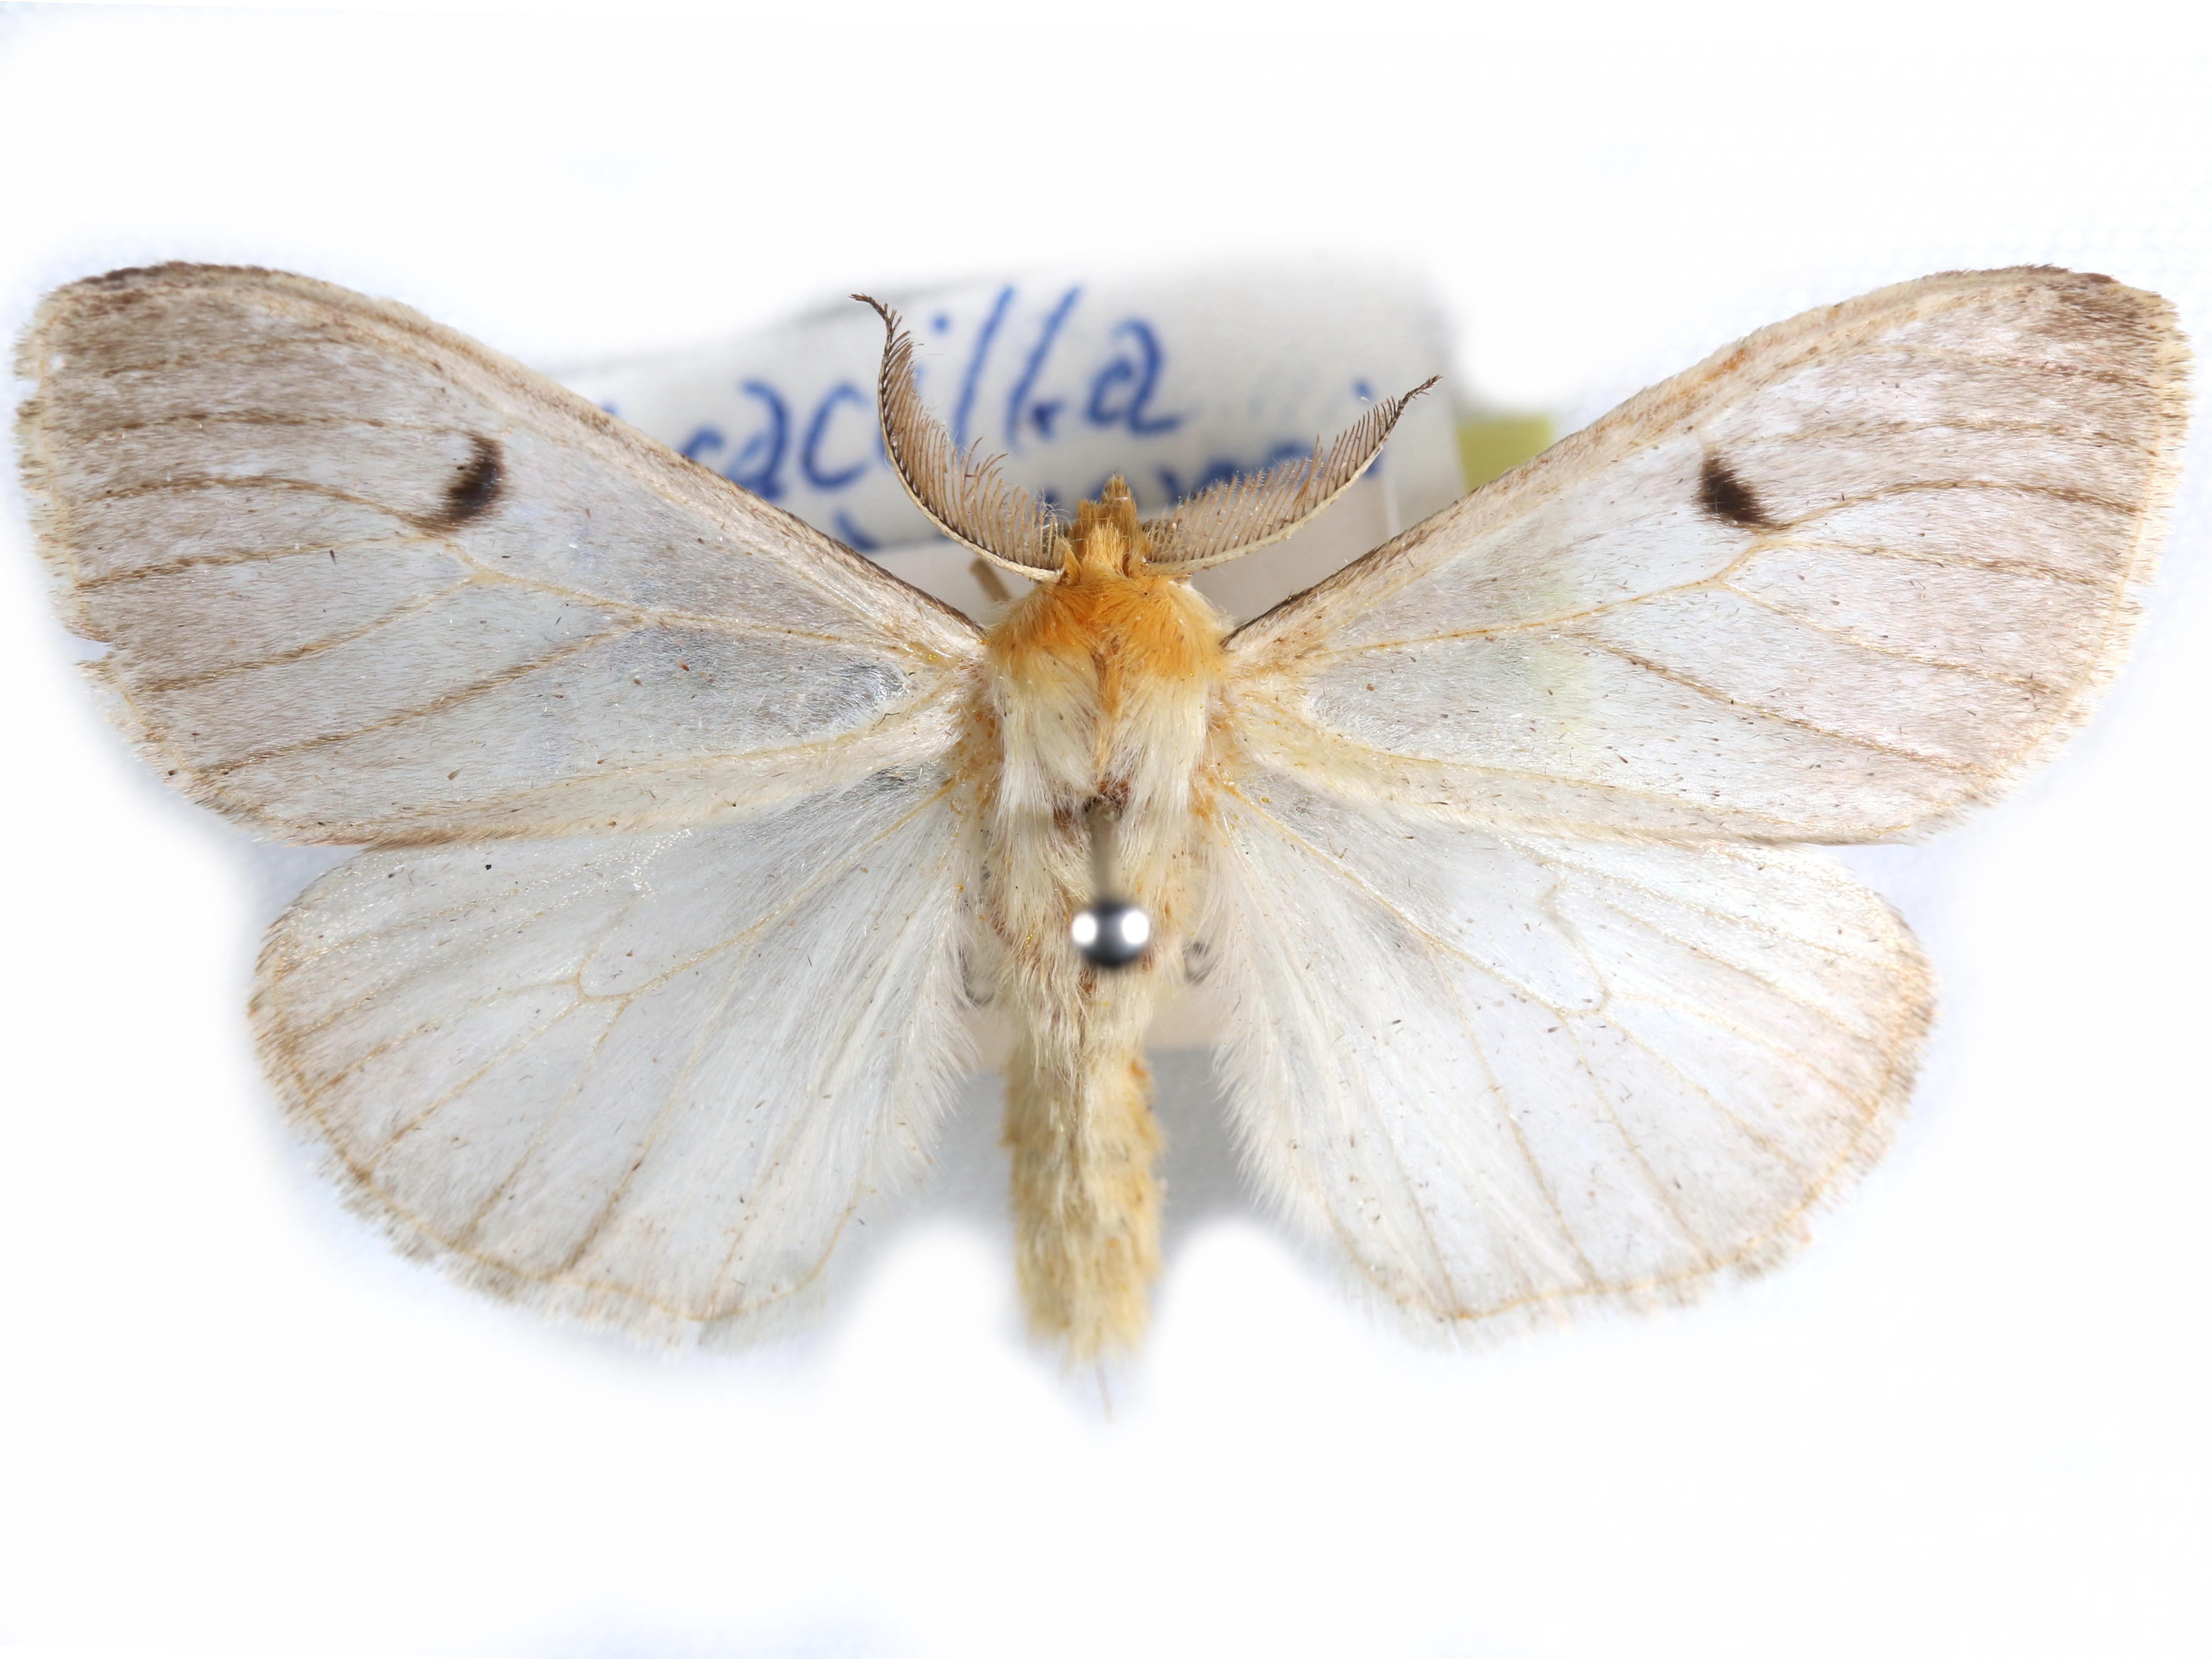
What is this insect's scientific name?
Stracilla ghesquierei
